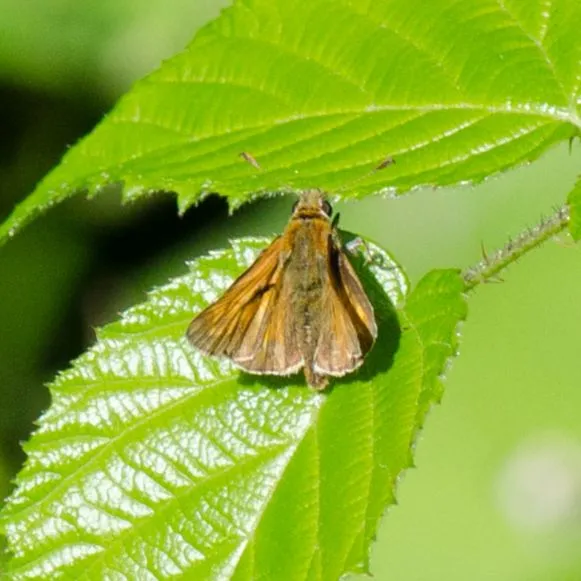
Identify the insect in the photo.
Ochlodes sylvanus (also Ochlodes venata)
